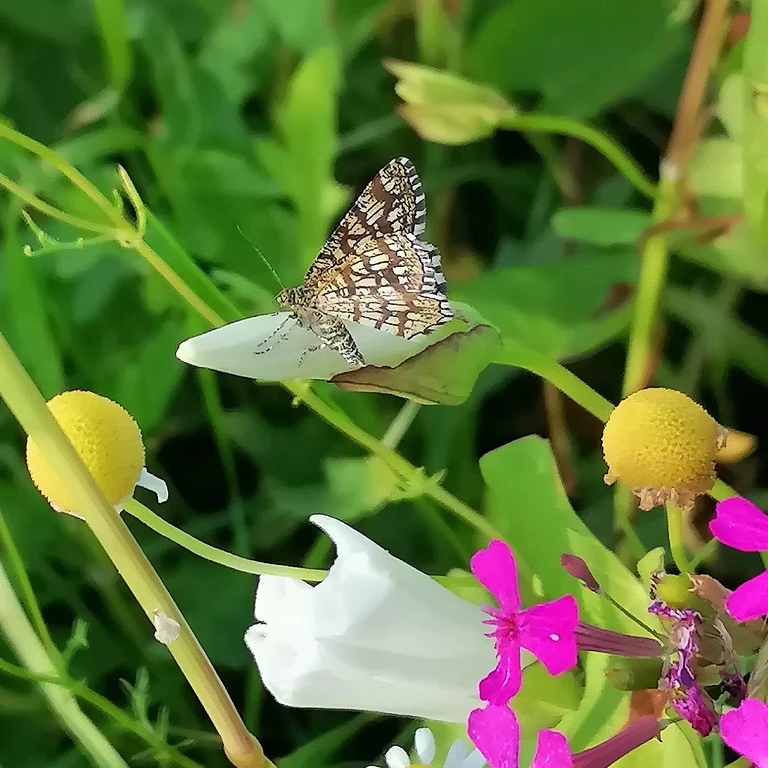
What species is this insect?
Chiasmia clathrata
